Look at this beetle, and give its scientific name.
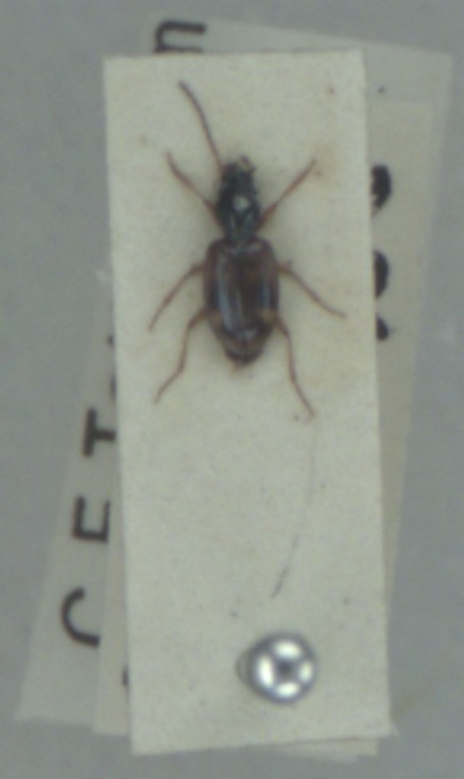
Bembidion articulatum
